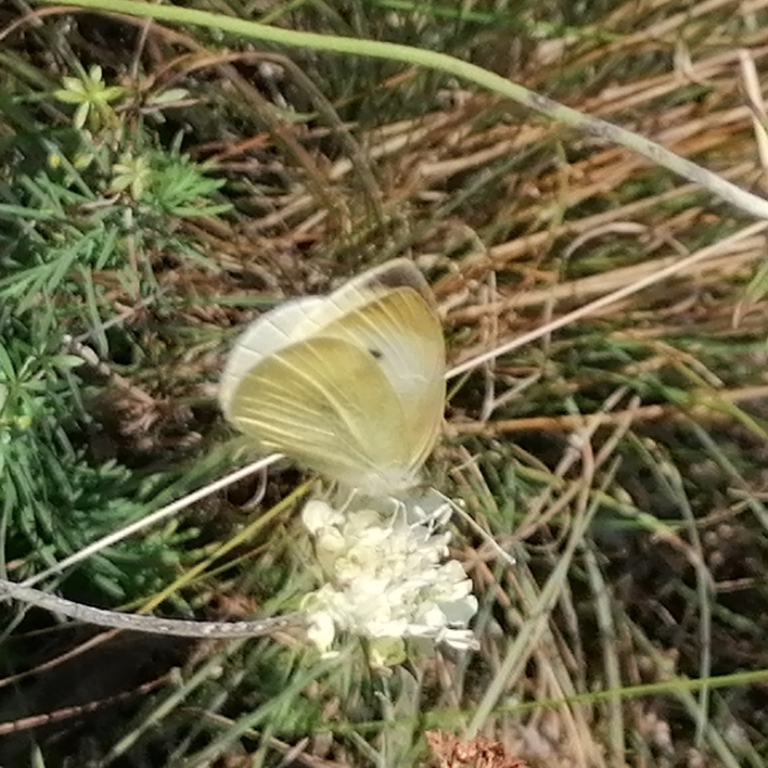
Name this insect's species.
Pieris rapae
